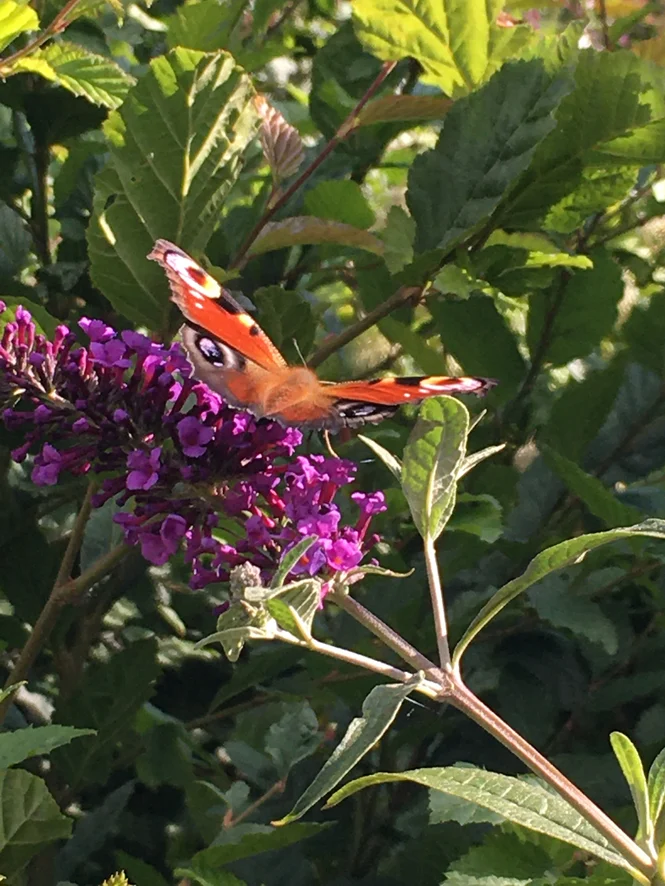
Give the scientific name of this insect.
Aglais io
